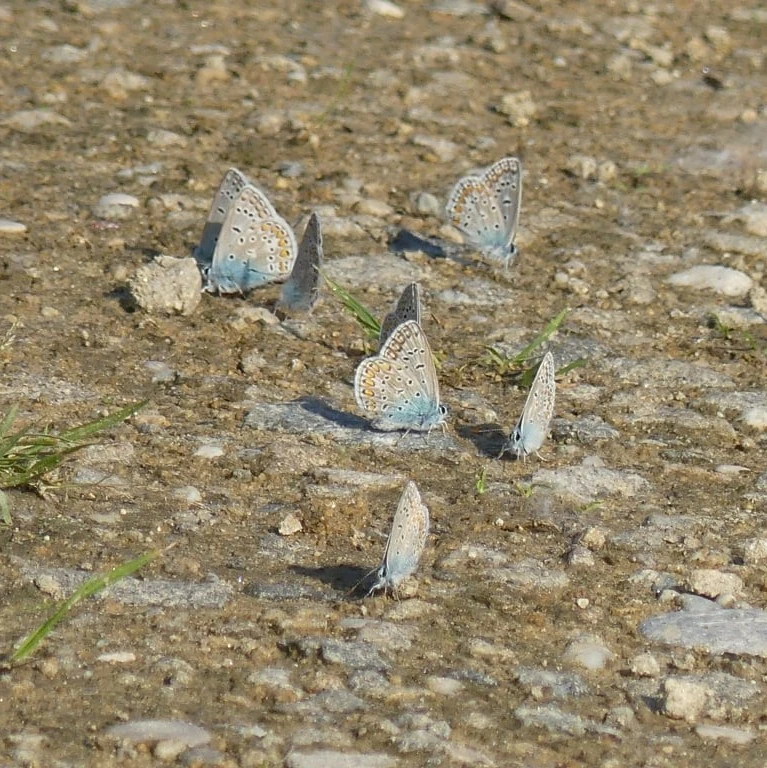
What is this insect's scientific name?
Polyommatus icarus
